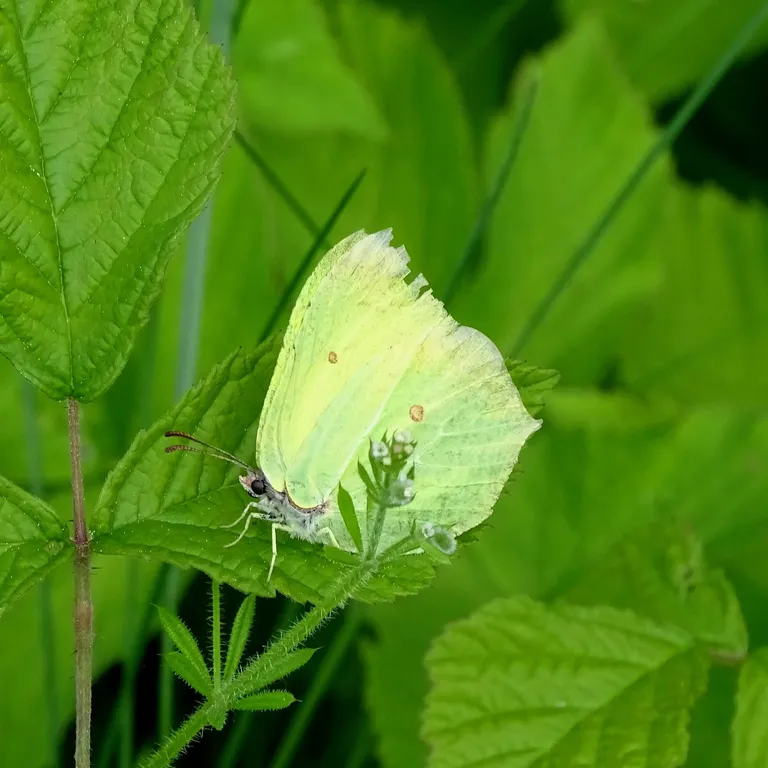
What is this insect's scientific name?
Gonepteryx rhamni
